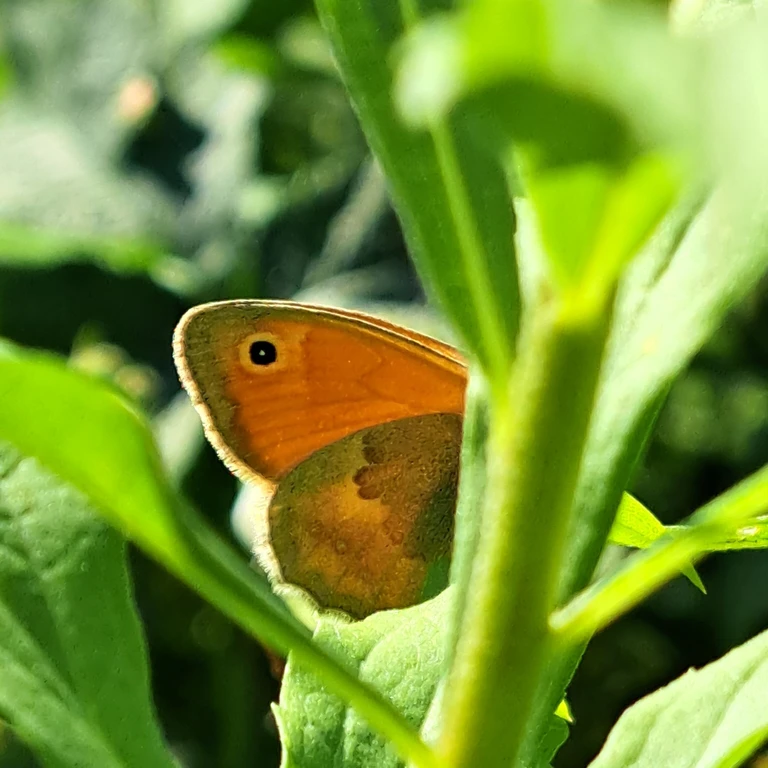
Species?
Coenonympha pamphilus
